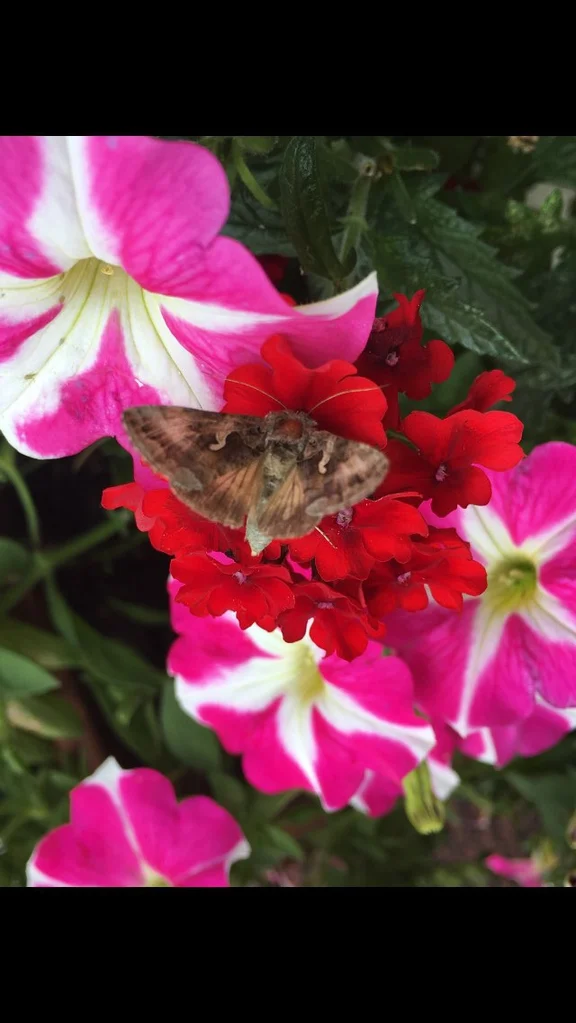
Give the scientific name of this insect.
Autographa gamma
